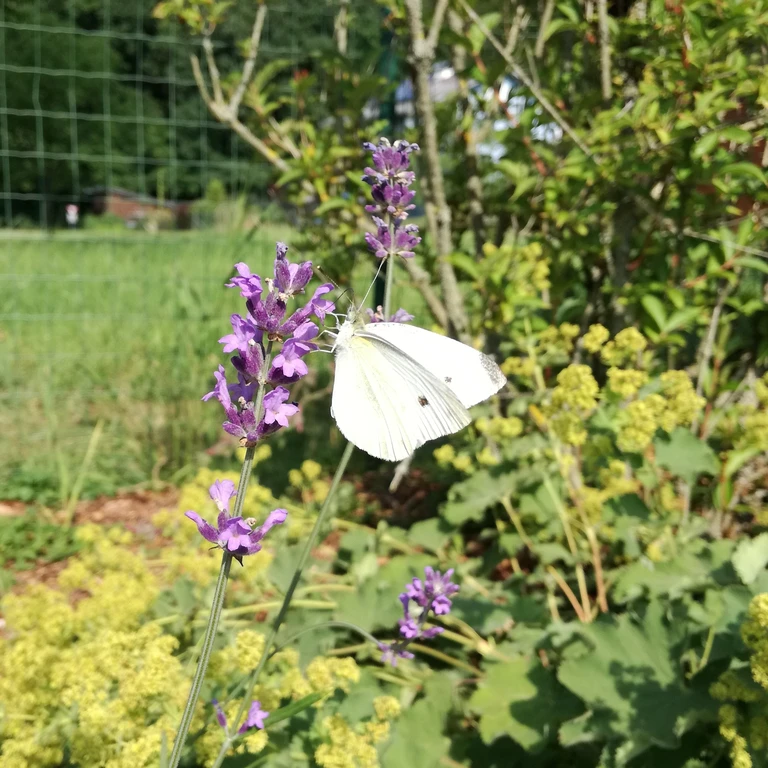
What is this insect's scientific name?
Pieris rapae
